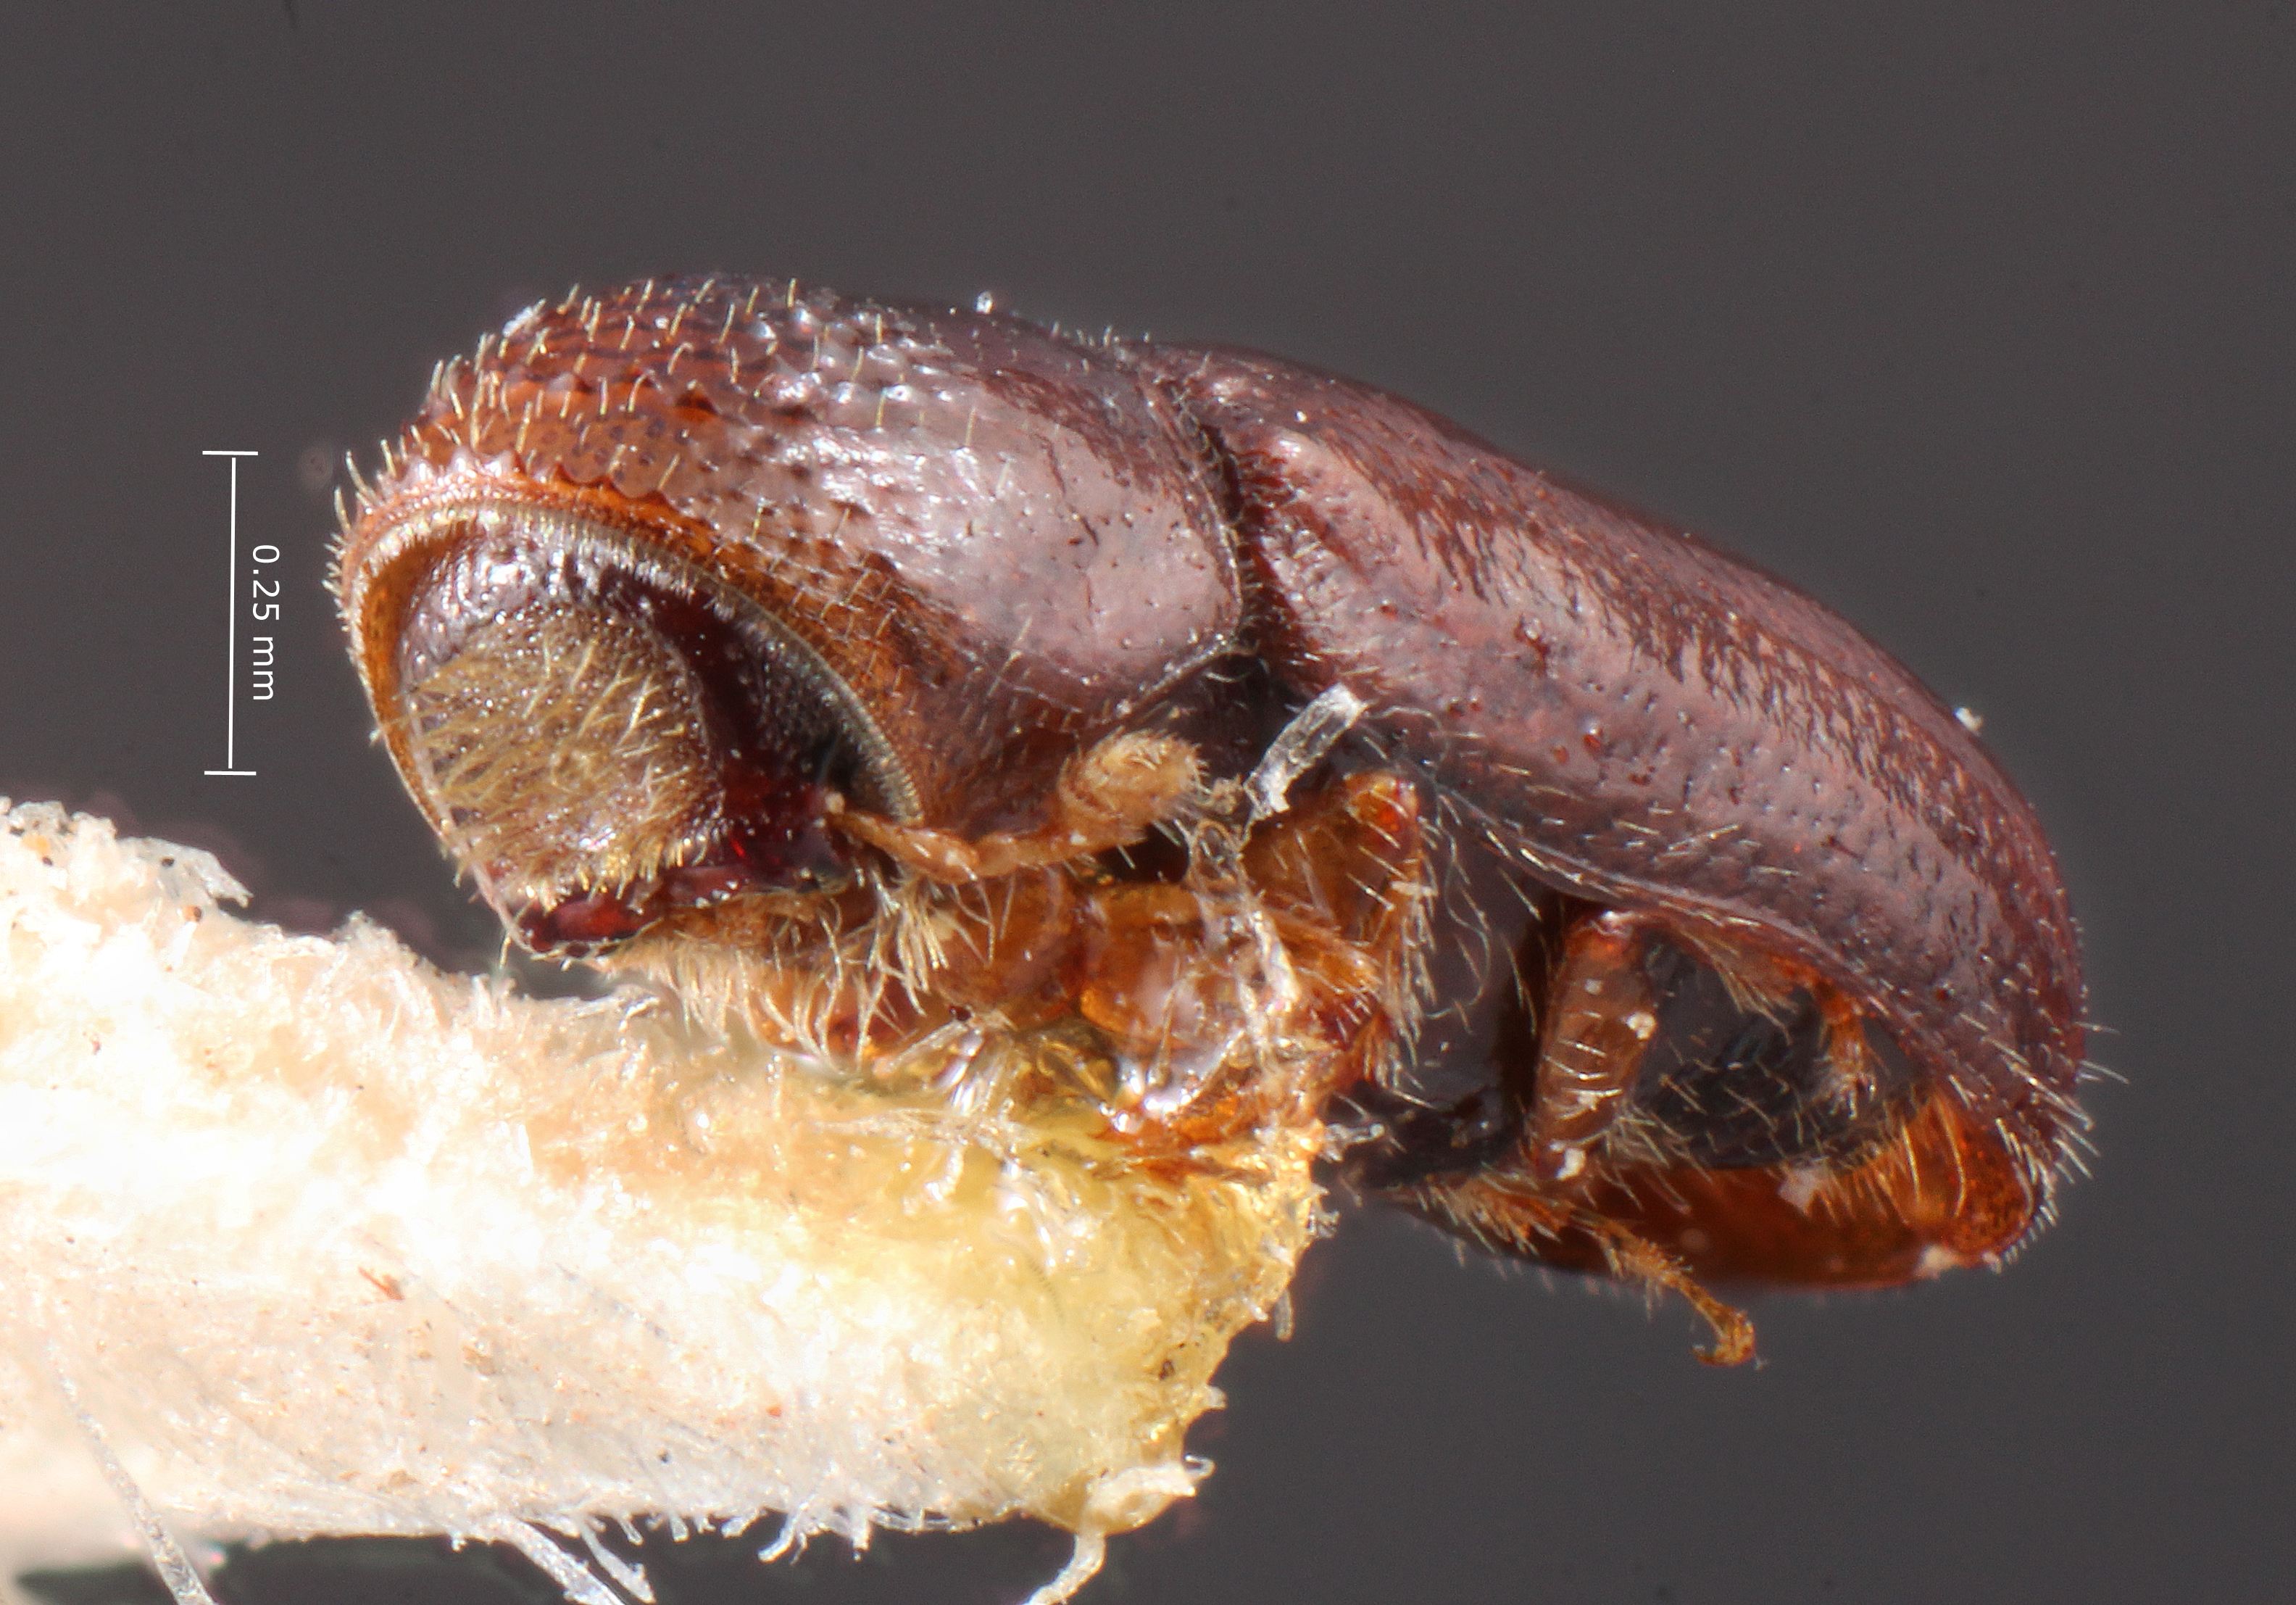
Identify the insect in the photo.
Pityophthorus kenti
